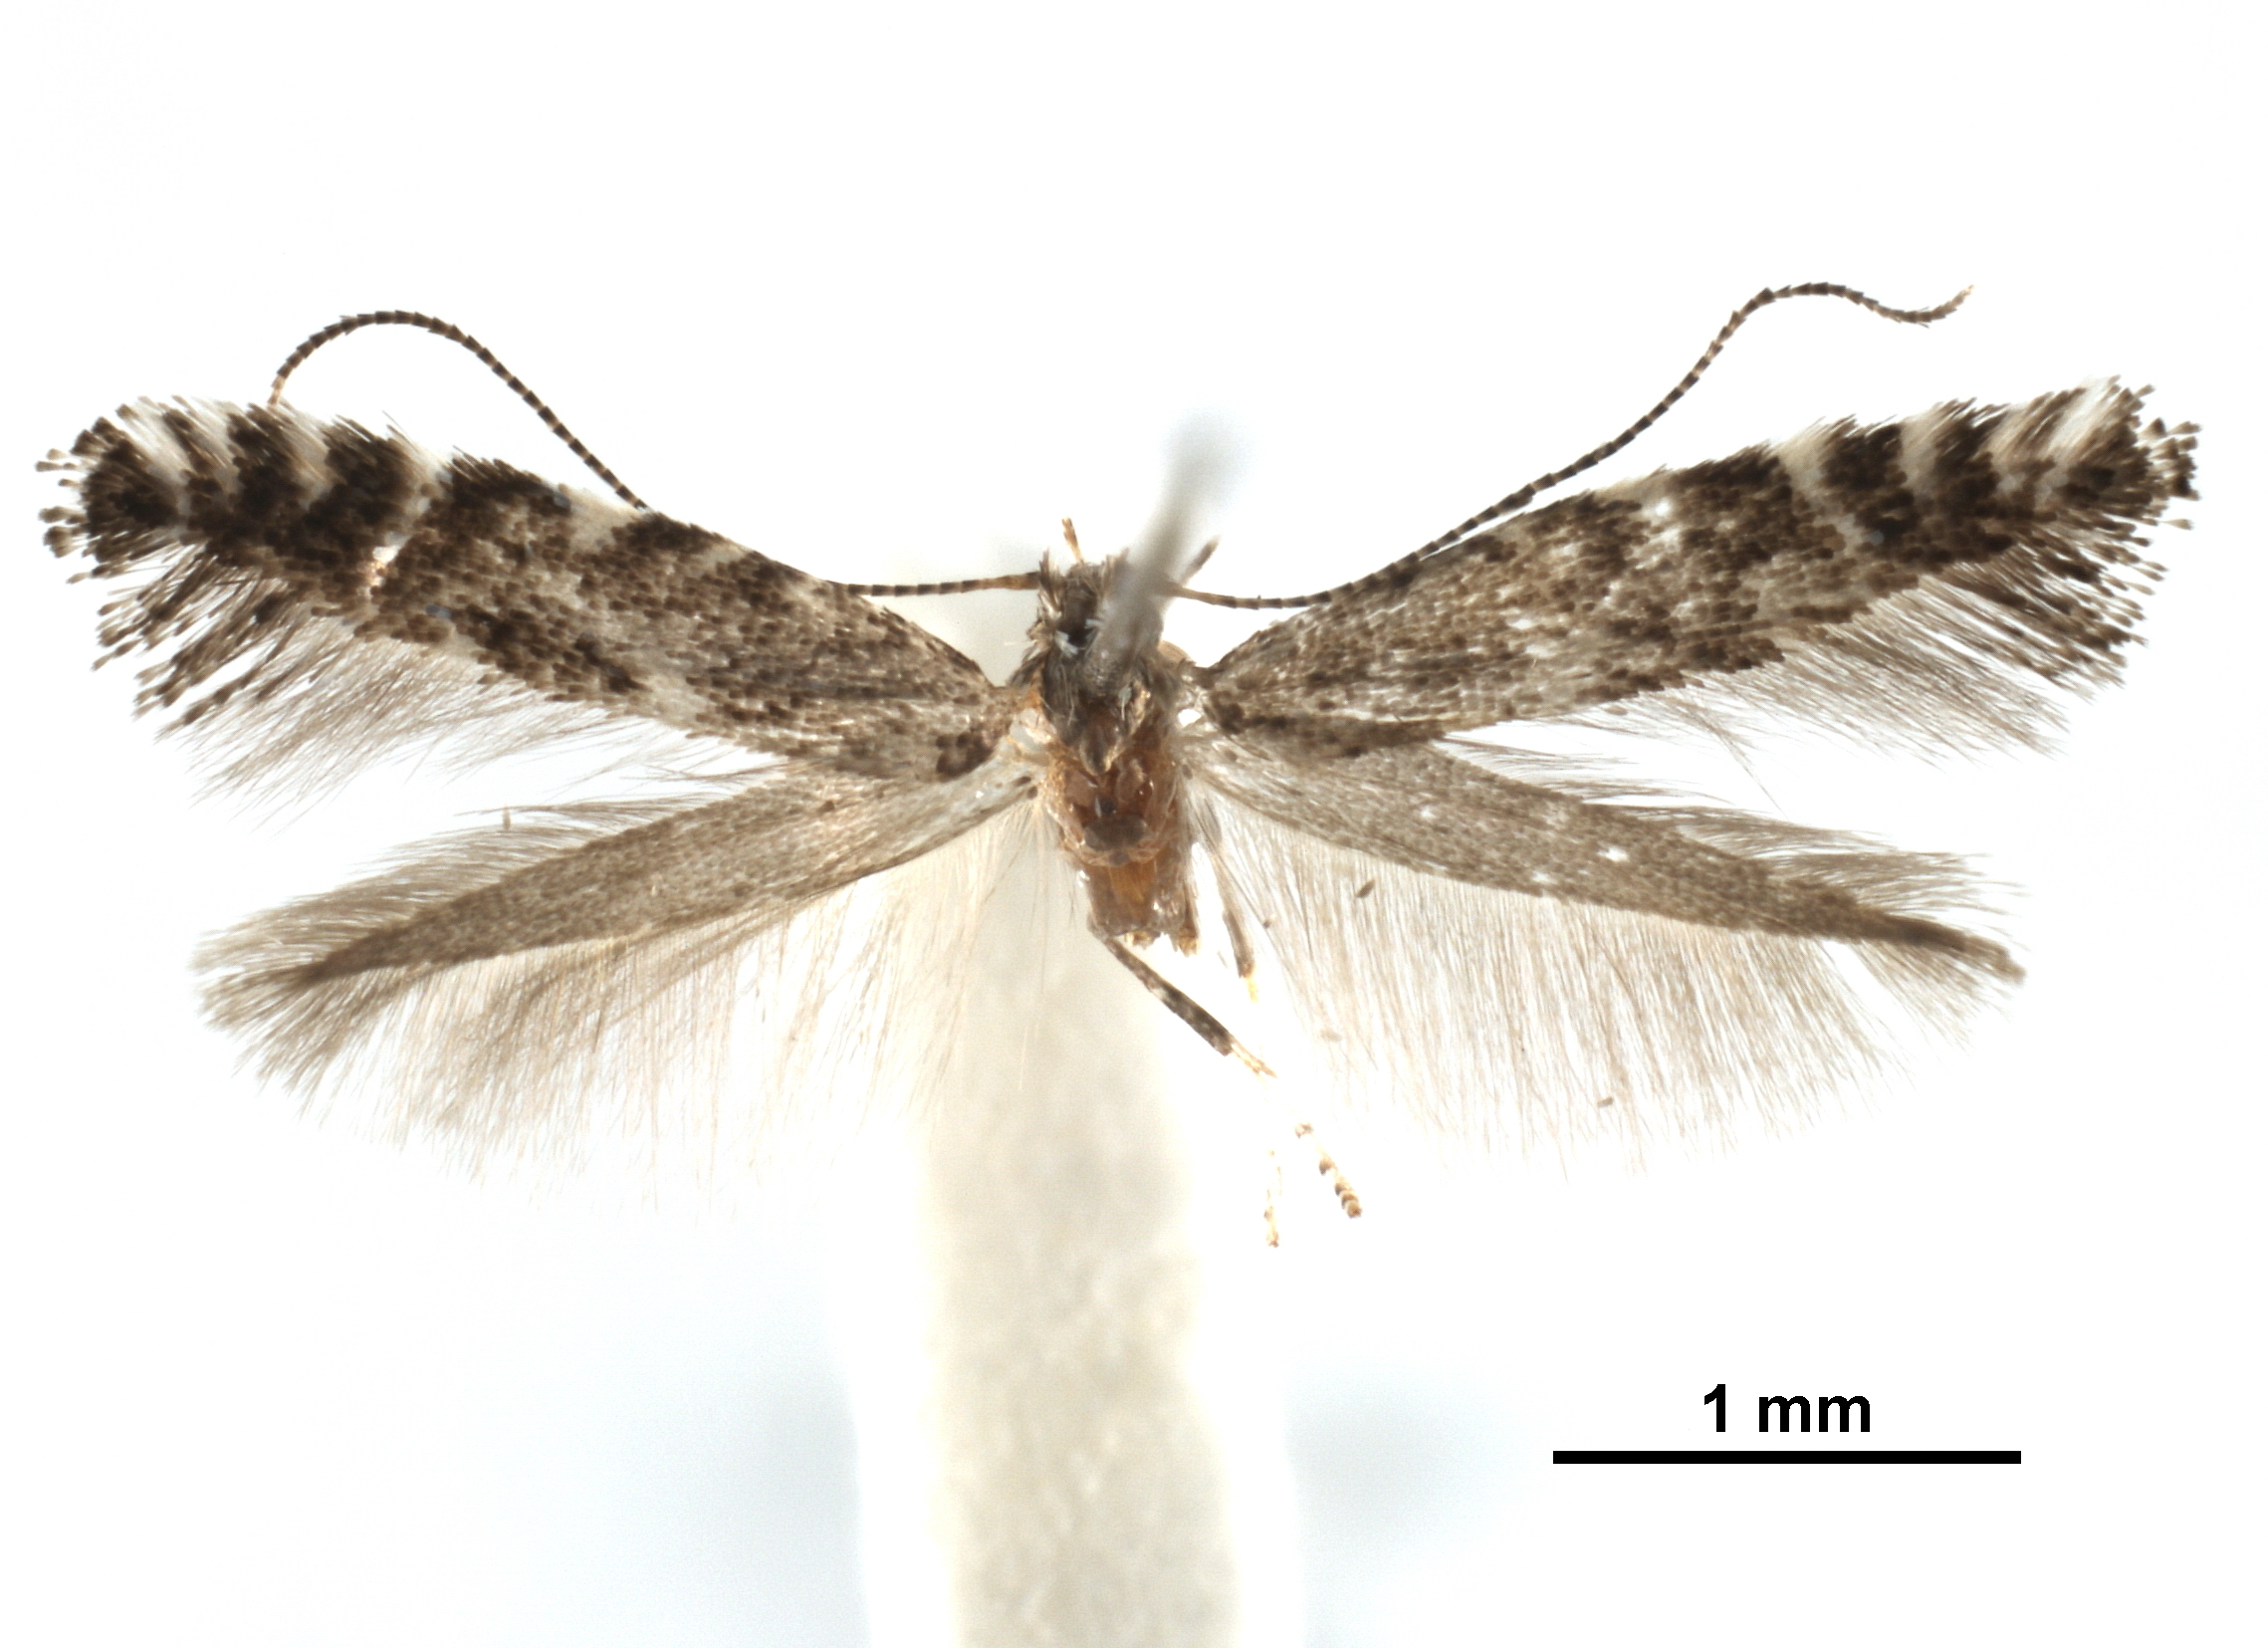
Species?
Parornix alta
